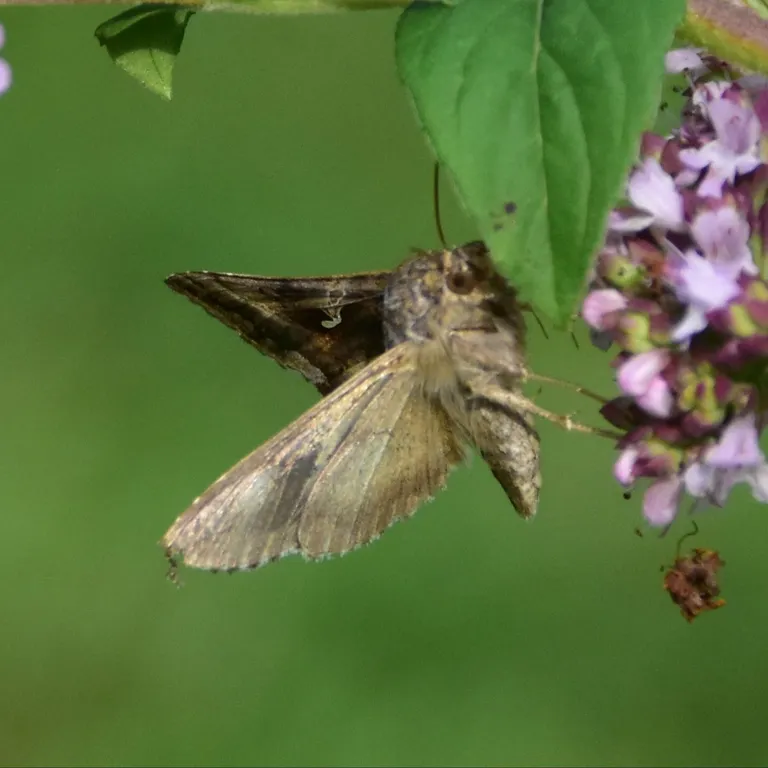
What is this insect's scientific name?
Autographa gamma
